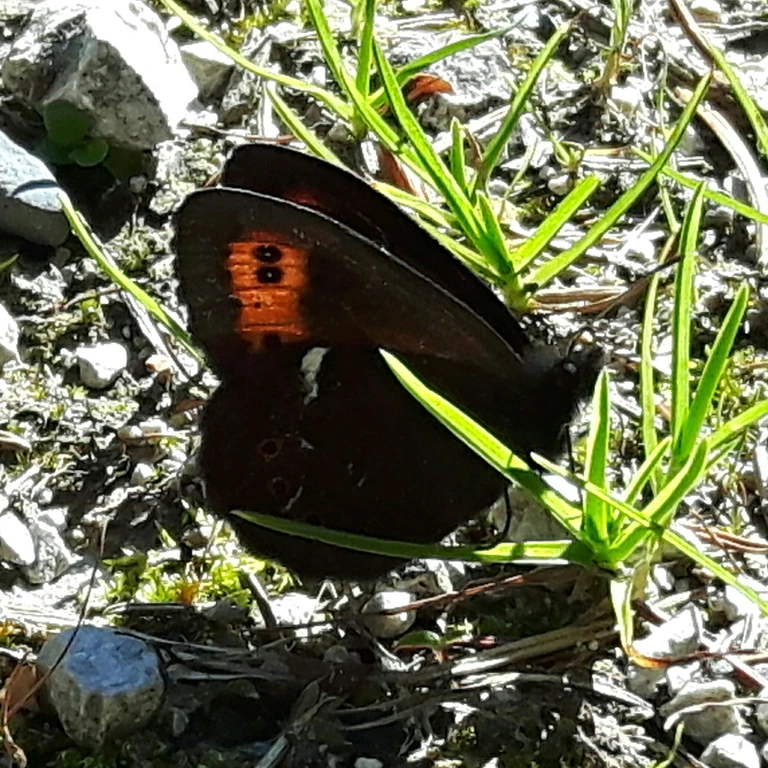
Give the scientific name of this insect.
Erebia ligea
